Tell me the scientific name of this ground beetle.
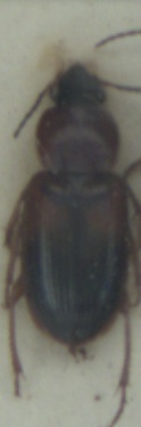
Stenolophus teutonus
